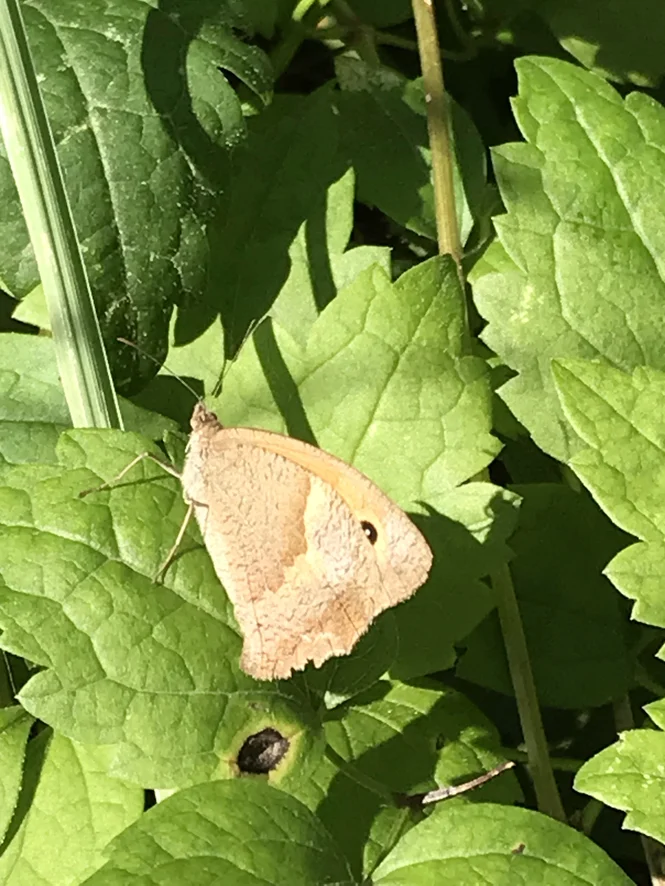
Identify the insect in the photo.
Maniola jurtina
